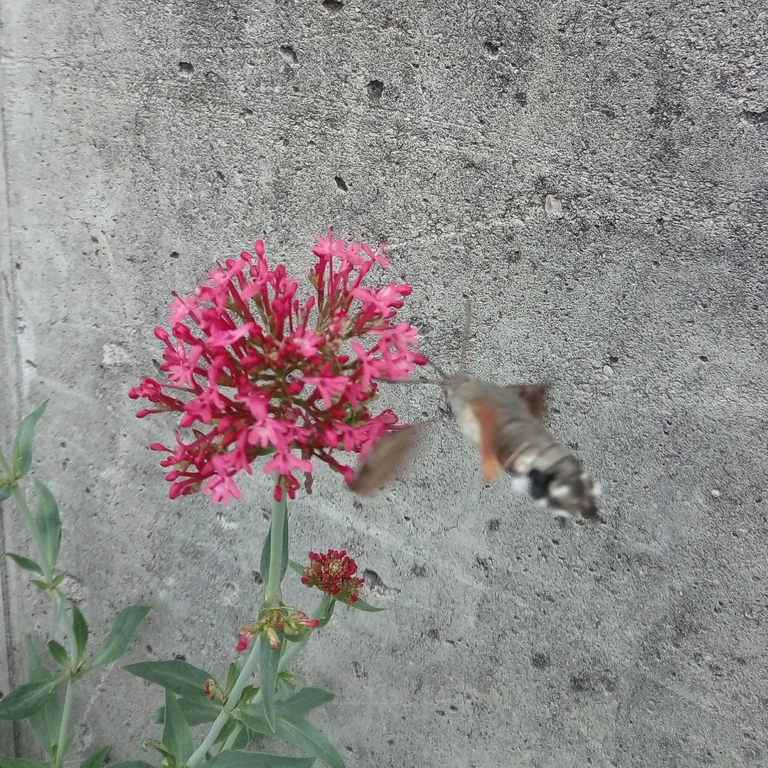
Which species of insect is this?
Macroglossum stellatarum
